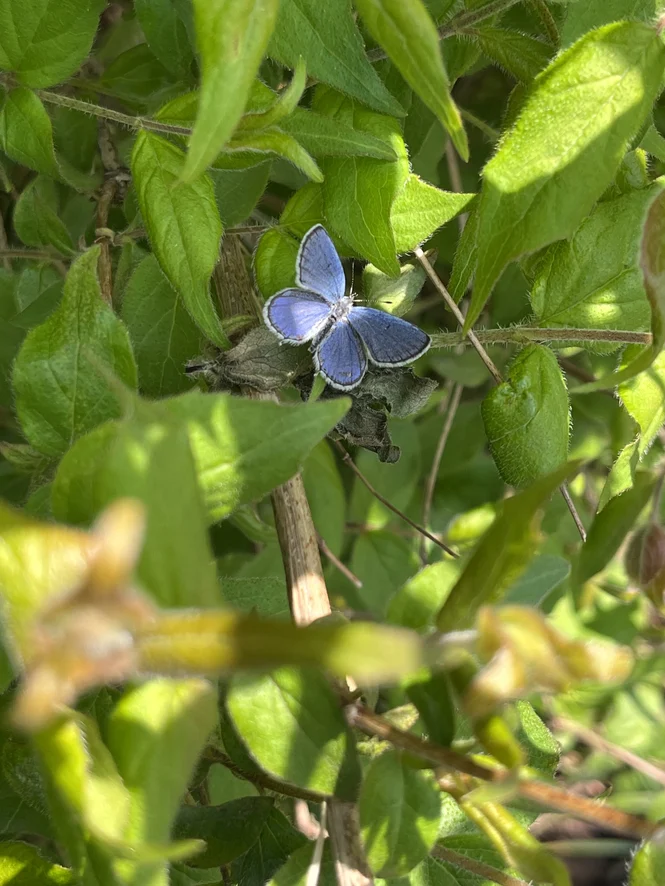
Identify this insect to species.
Cupido argiades (also Elkalyce argiades)
